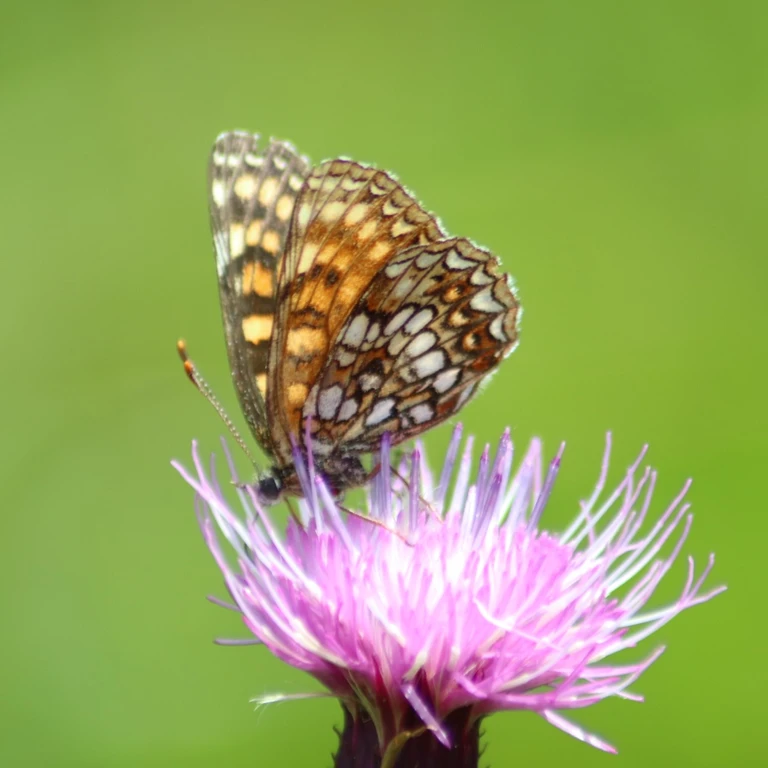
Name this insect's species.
Melitaea diamina
